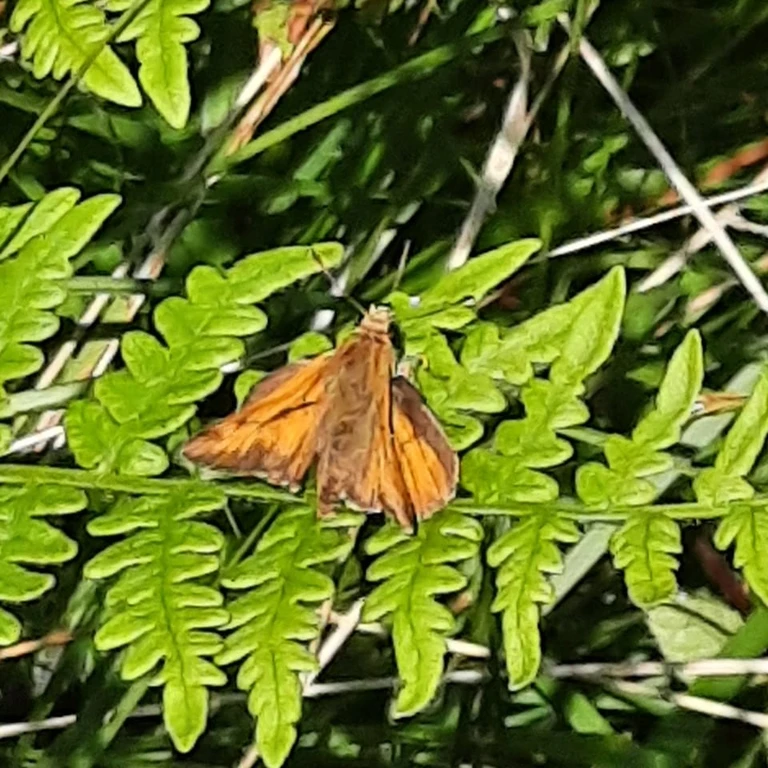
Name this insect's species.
Ochlodes sylvanus (also Ochlodes venata)
